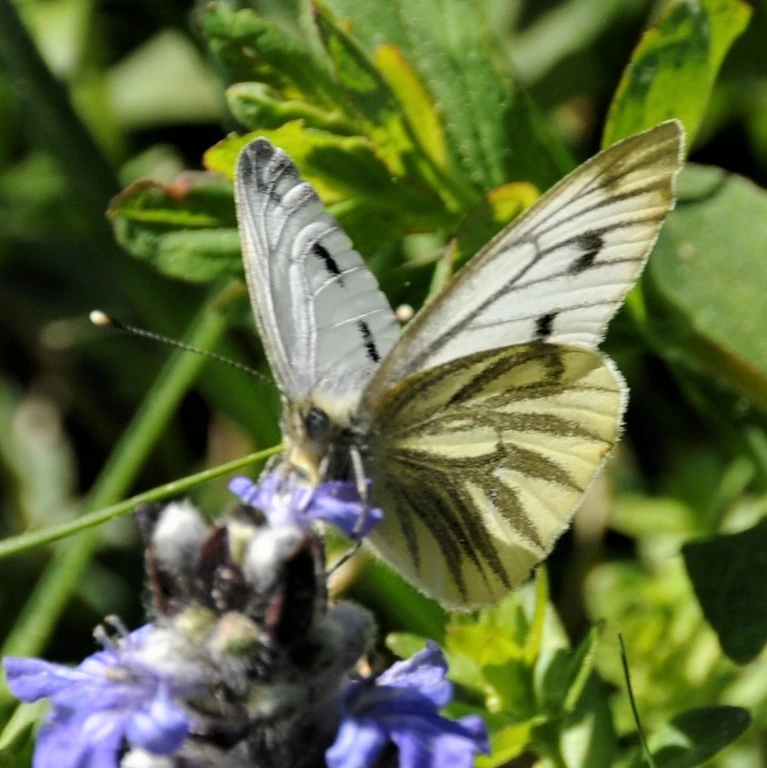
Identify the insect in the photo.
Pieris napi
